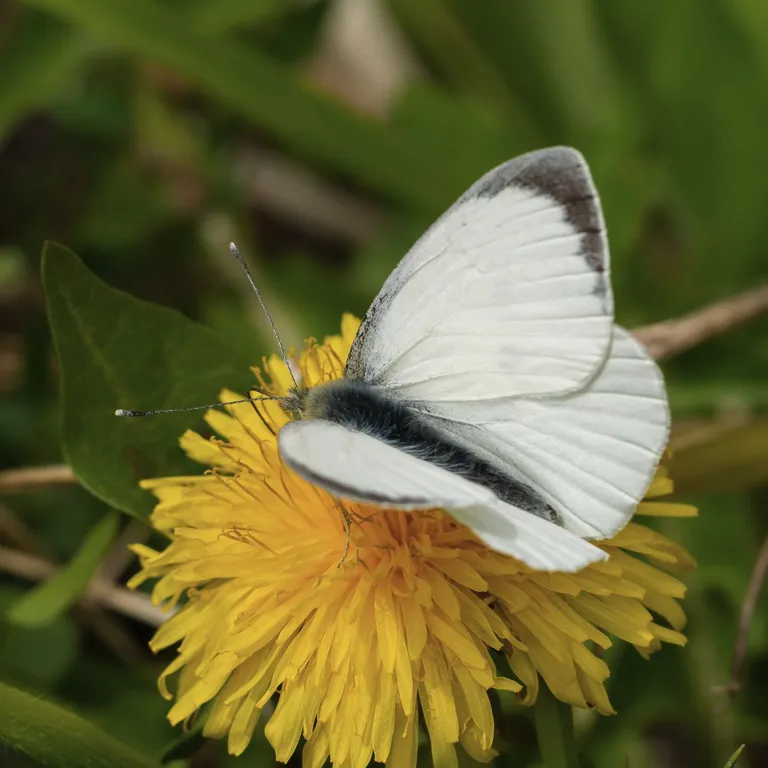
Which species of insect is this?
Pieris brassicae
